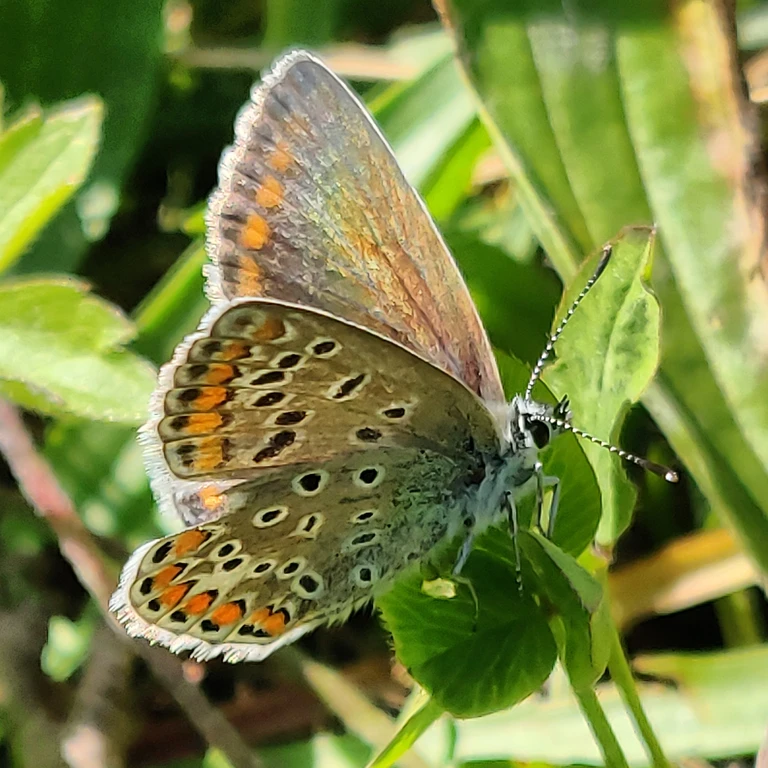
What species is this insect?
Polyommatus icarus
